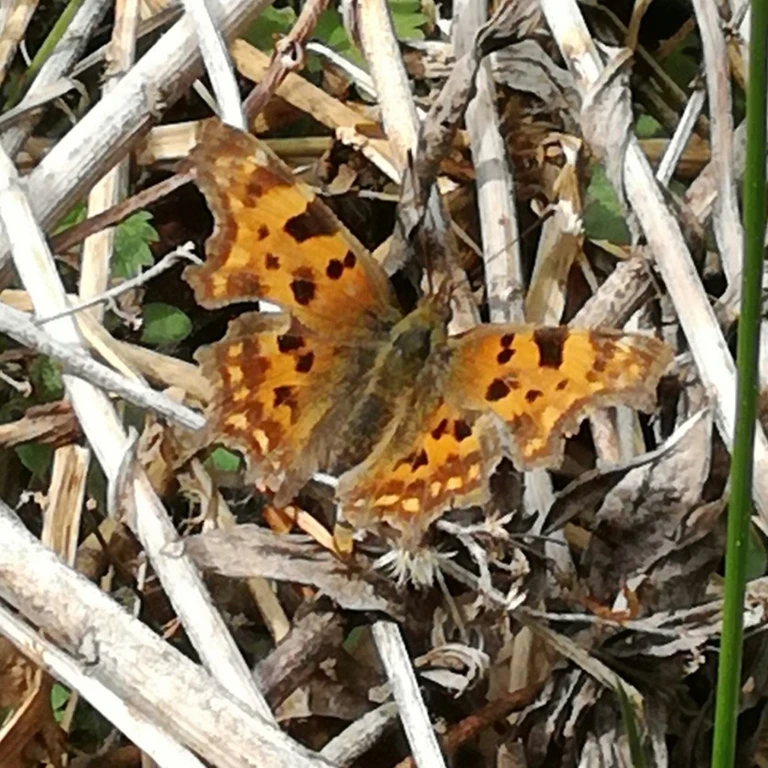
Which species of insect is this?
Polygonia c-album
